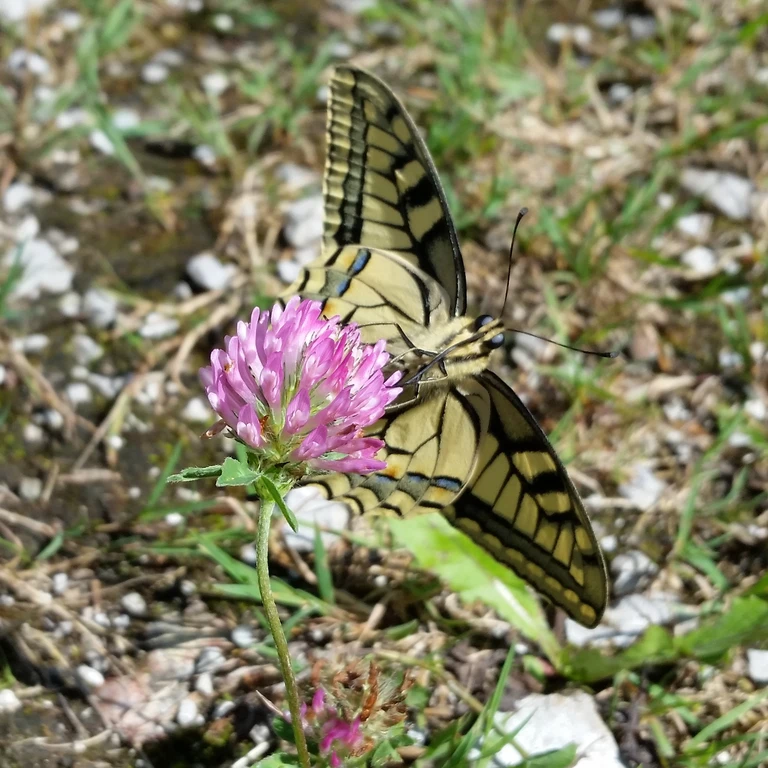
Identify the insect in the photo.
Papilio machaon
